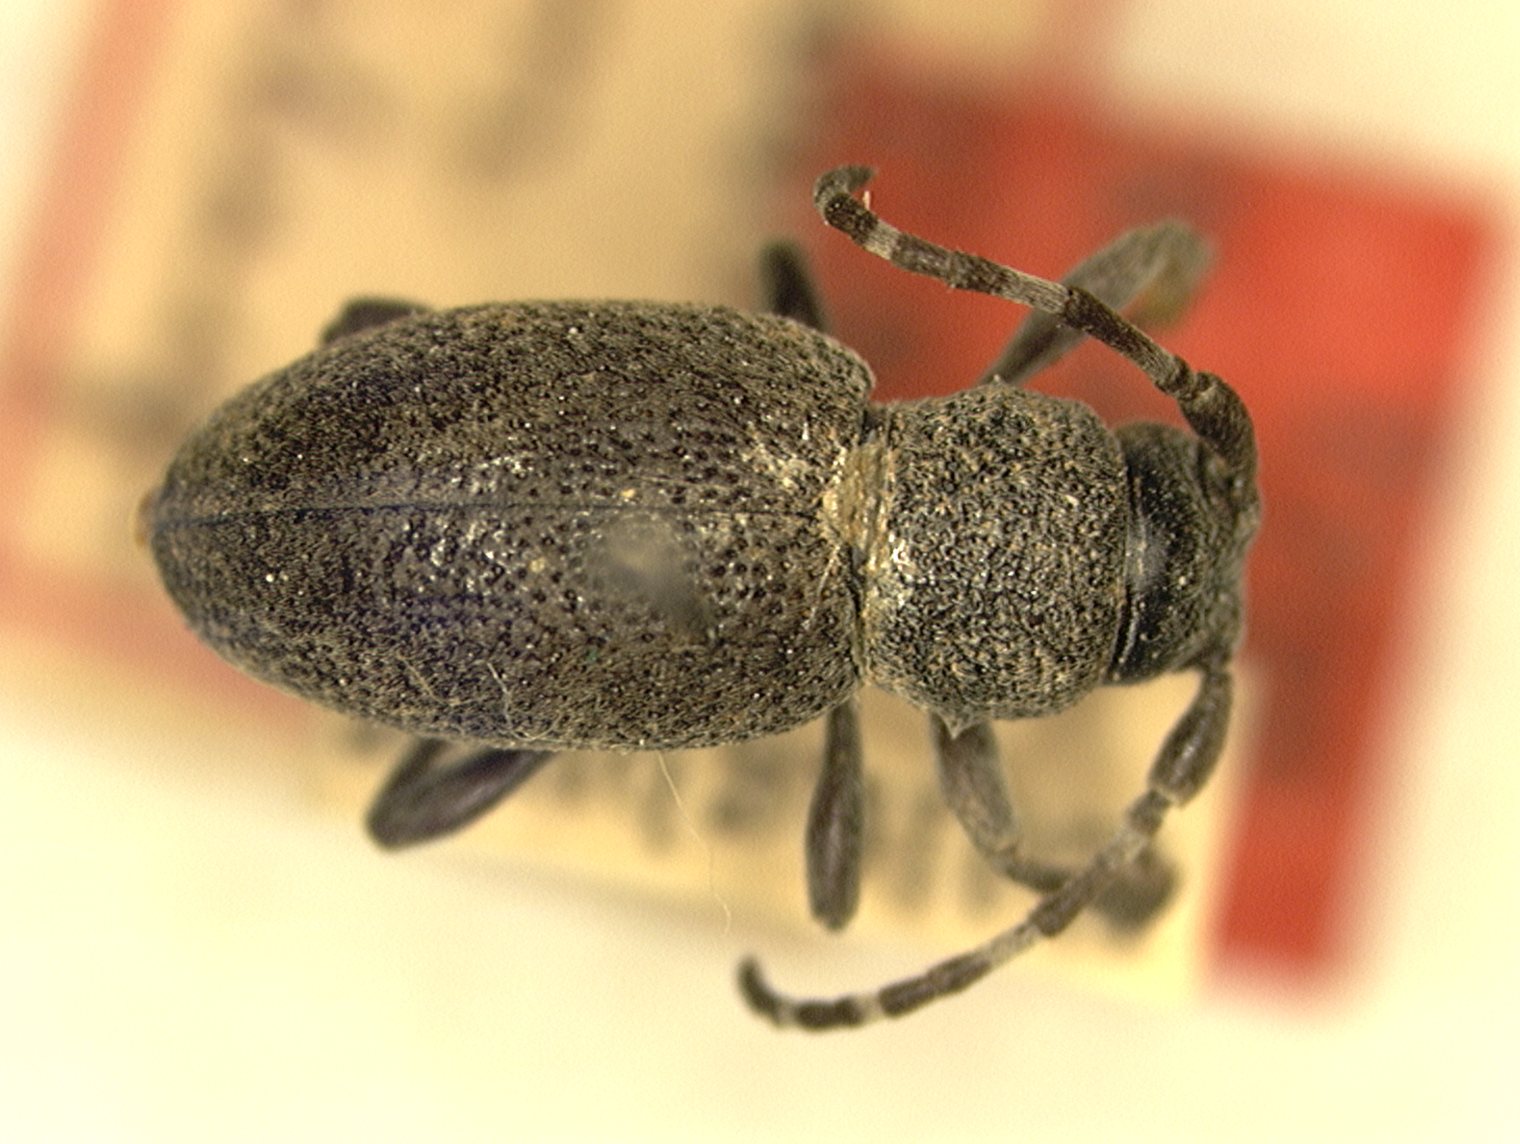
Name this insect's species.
Parmenosoma griseum
